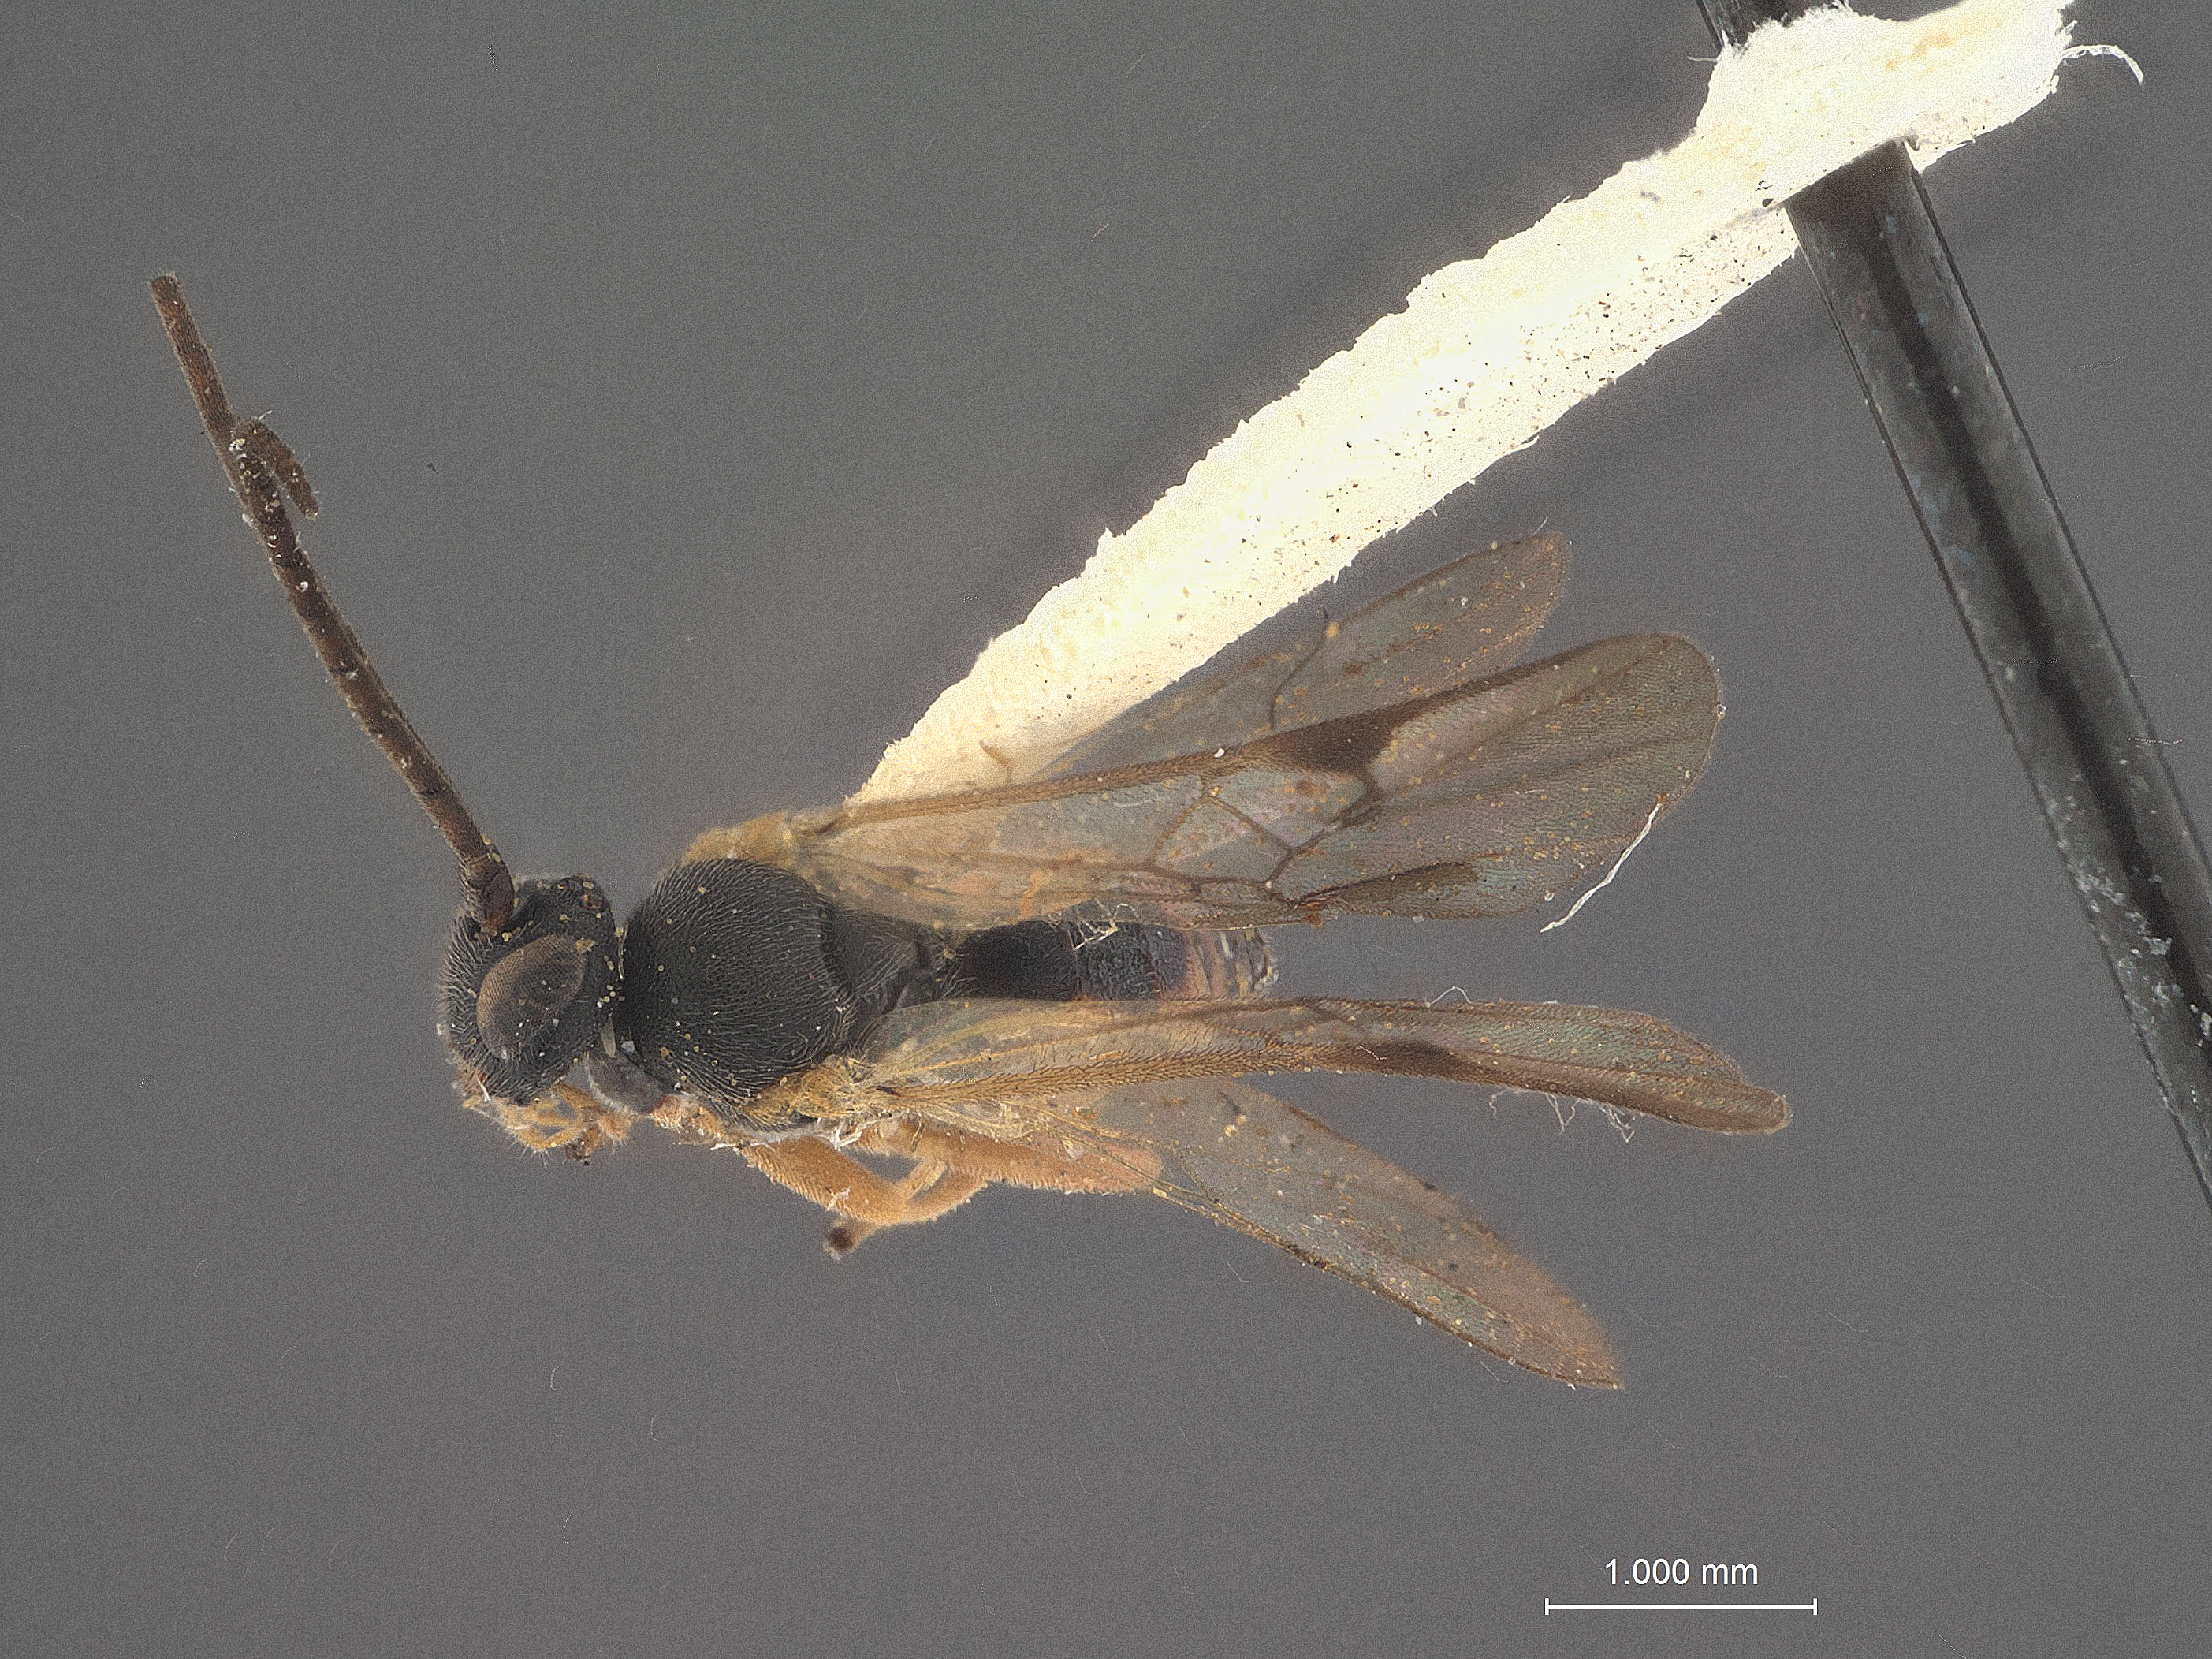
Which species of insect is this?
Microgaster solidaginis
